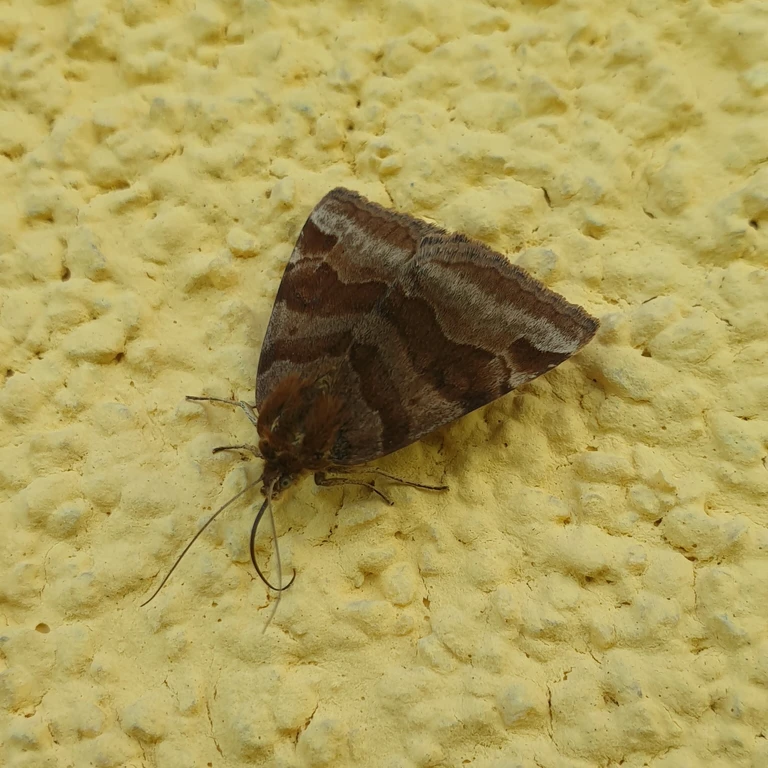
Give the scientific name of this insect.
Euclidia glyphica
